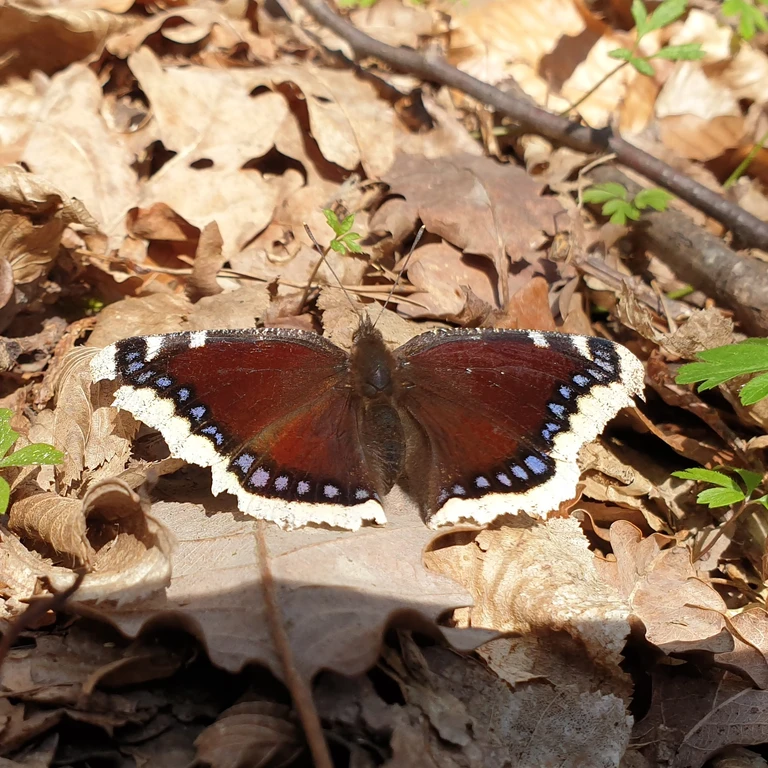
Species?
Nymphalis antiopa
